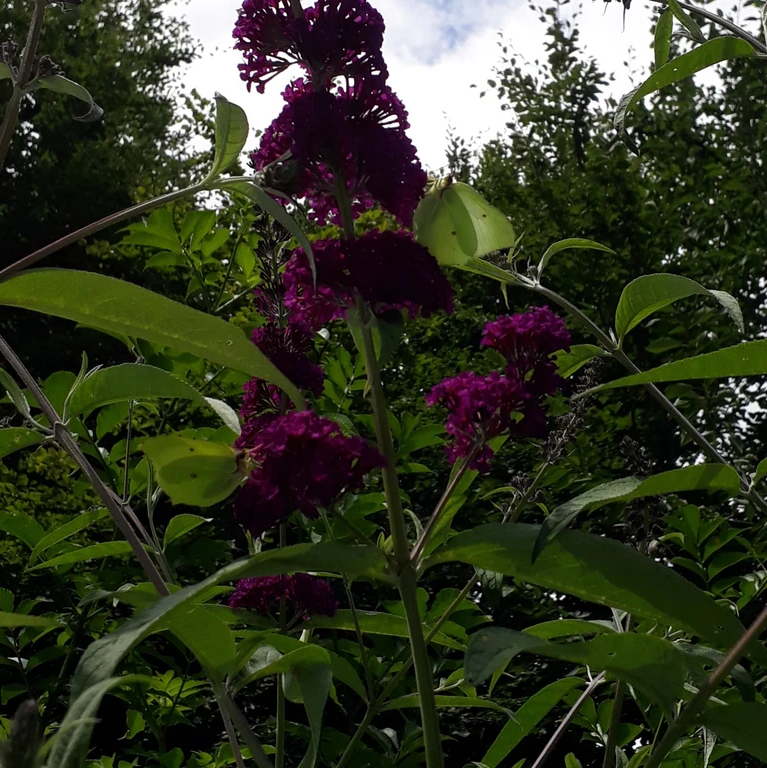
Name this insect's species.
Gonepteryx rhamni
